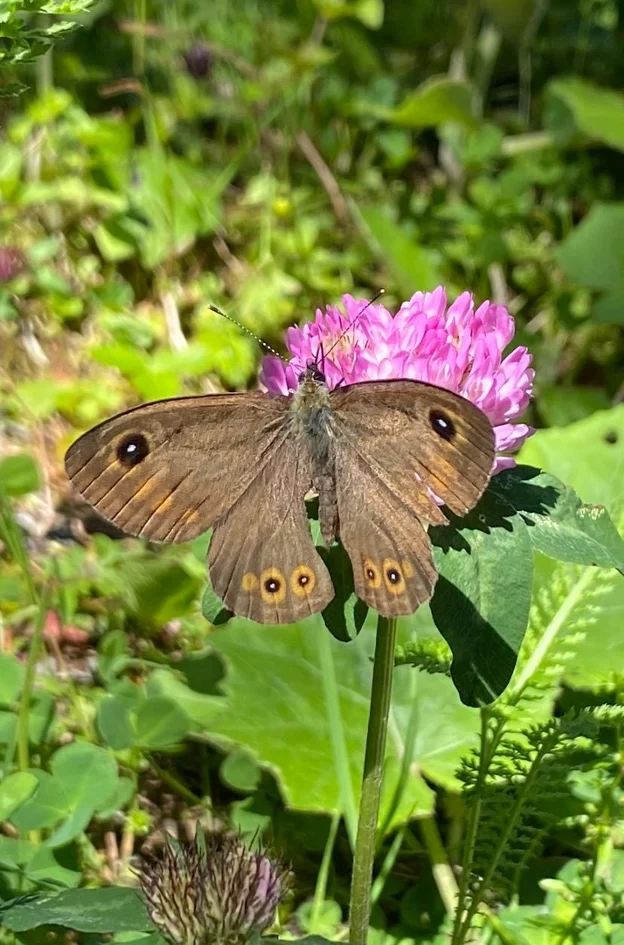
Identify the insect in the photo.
Lasiommata maera (also Pararge maera)
